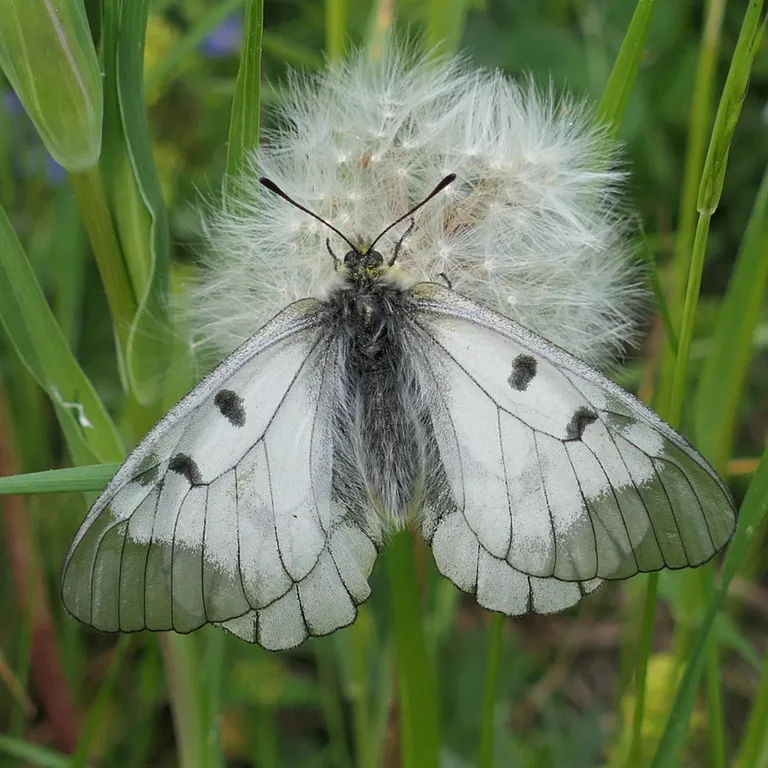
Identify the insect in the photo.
Parnassius mnemosyne
